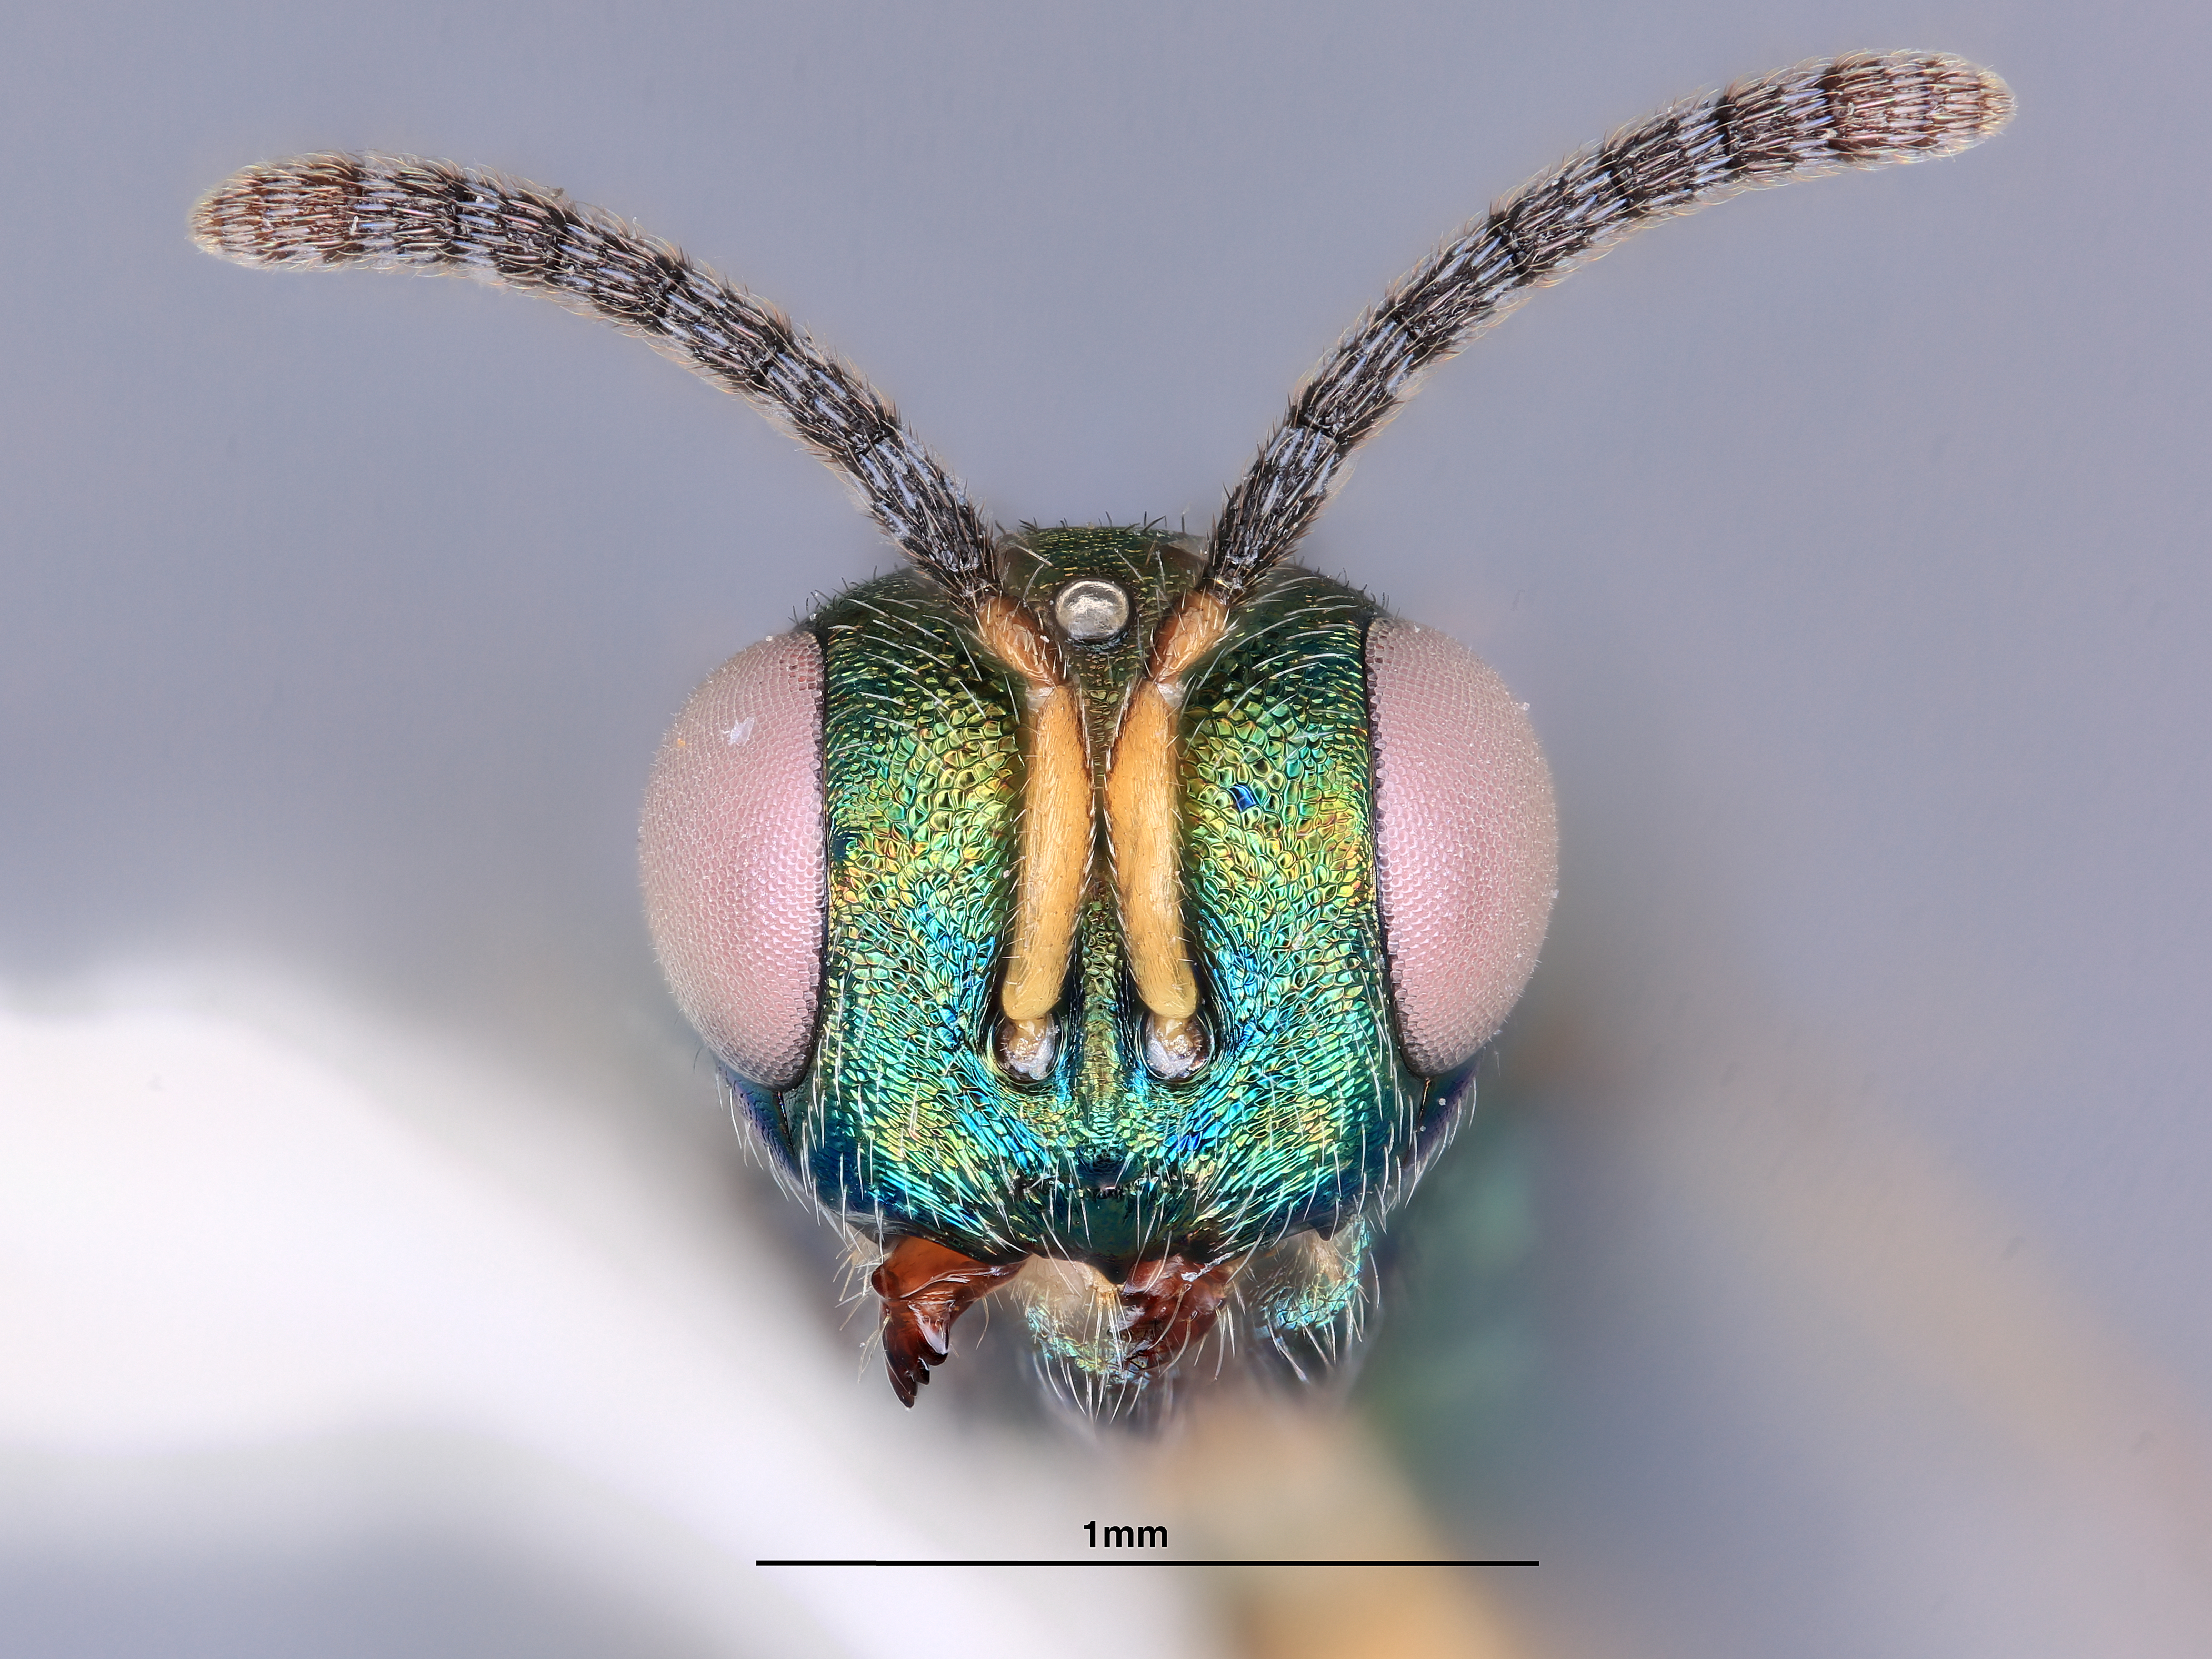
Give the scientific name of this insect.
Plutothrix ceonotalis
